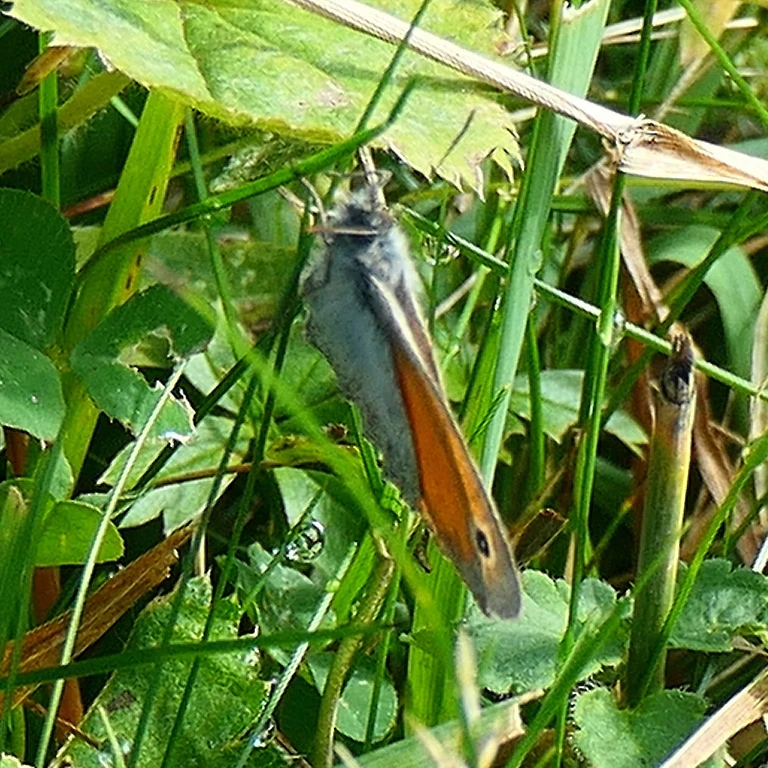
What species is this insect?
Coenonympha pamphilus
